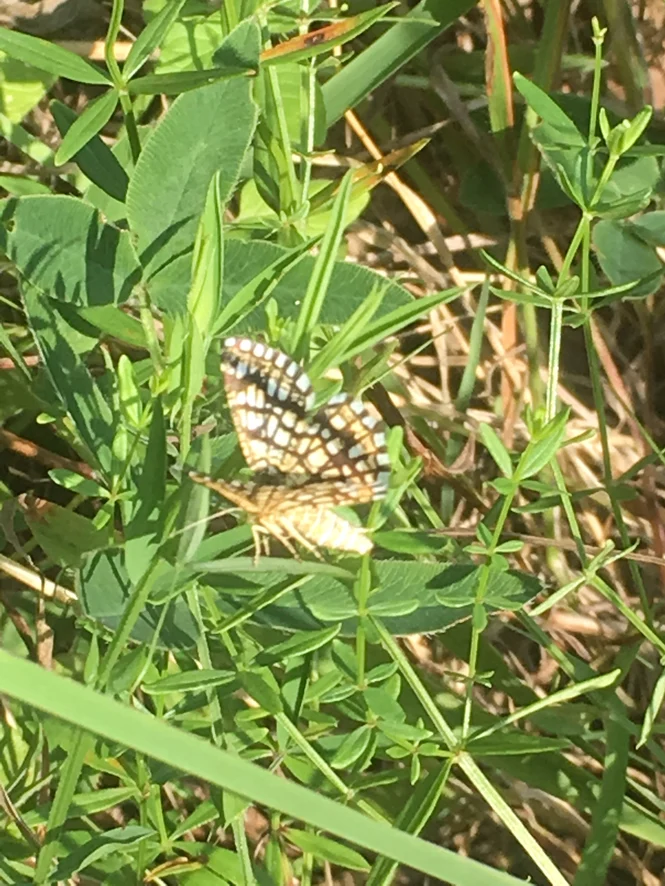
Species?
Chiasmia clathrata
